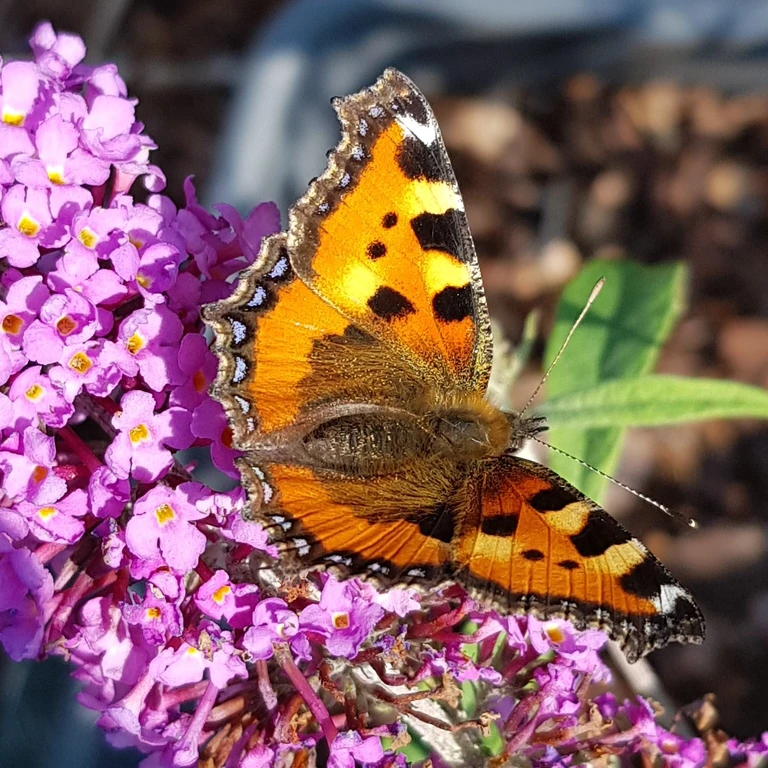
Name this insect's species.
Aglais urticae
